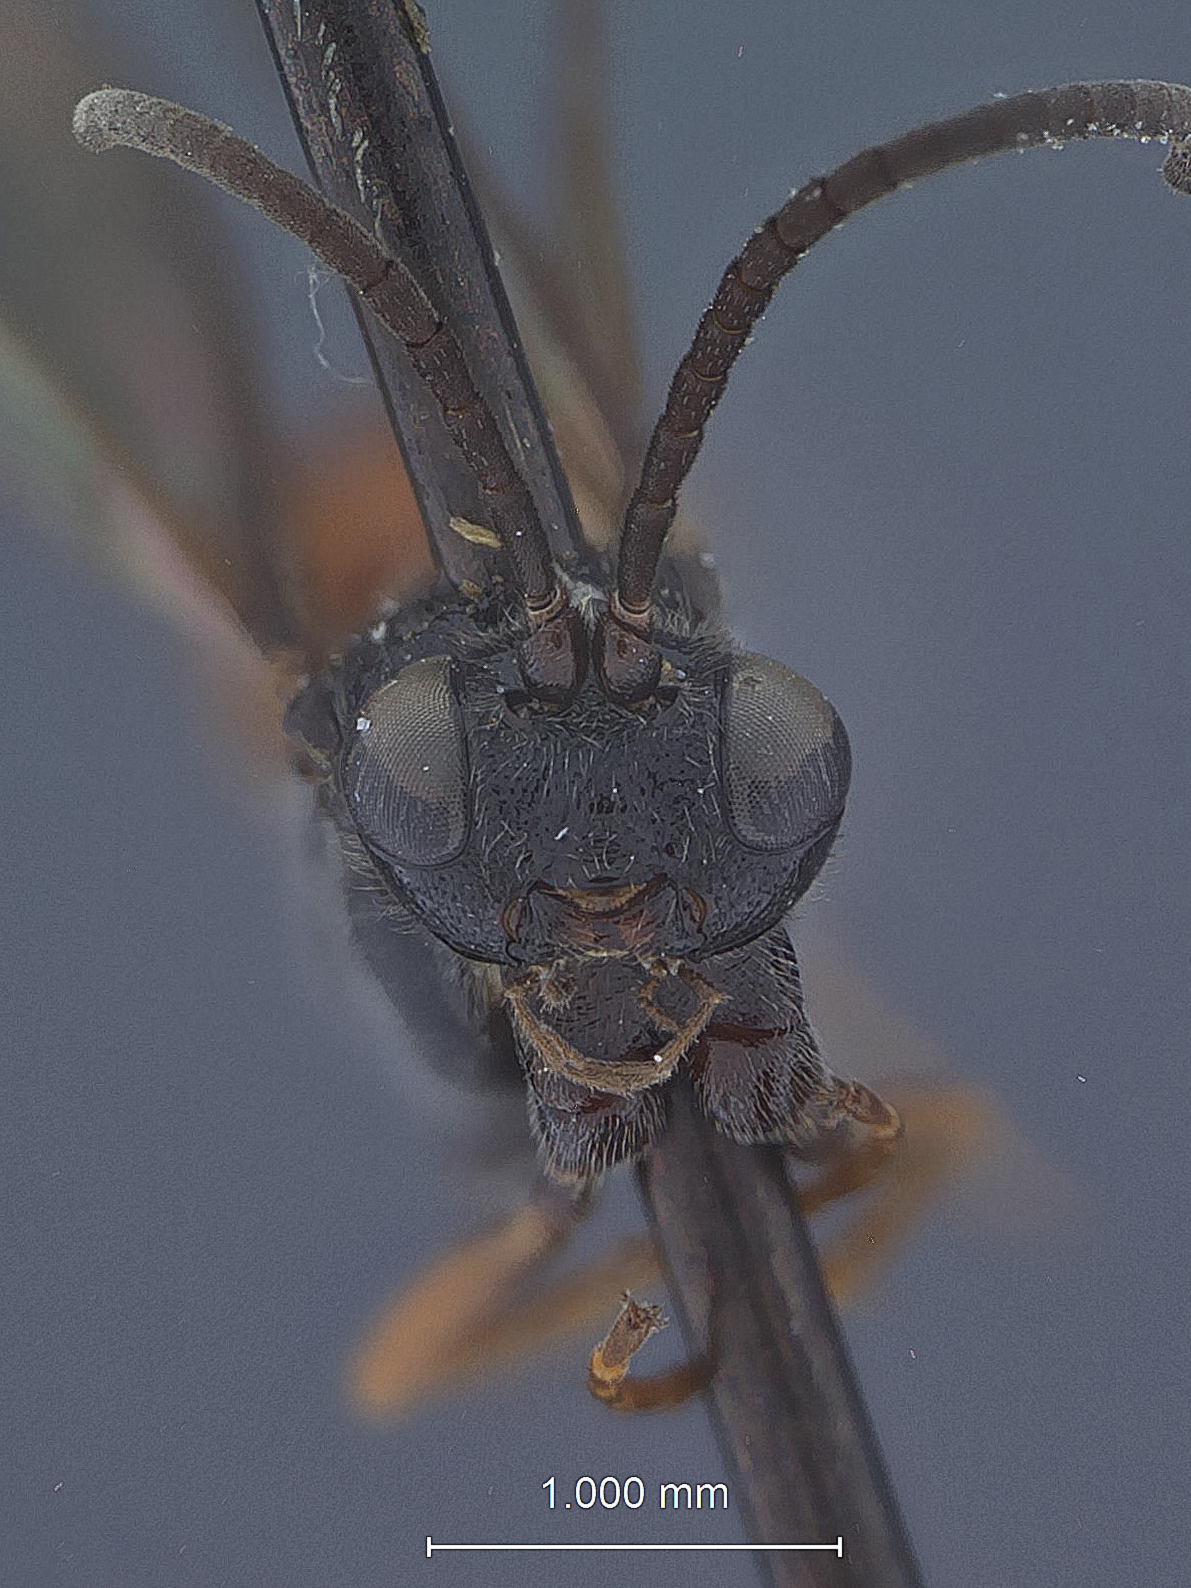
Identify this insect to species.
Trychosis semiruber
